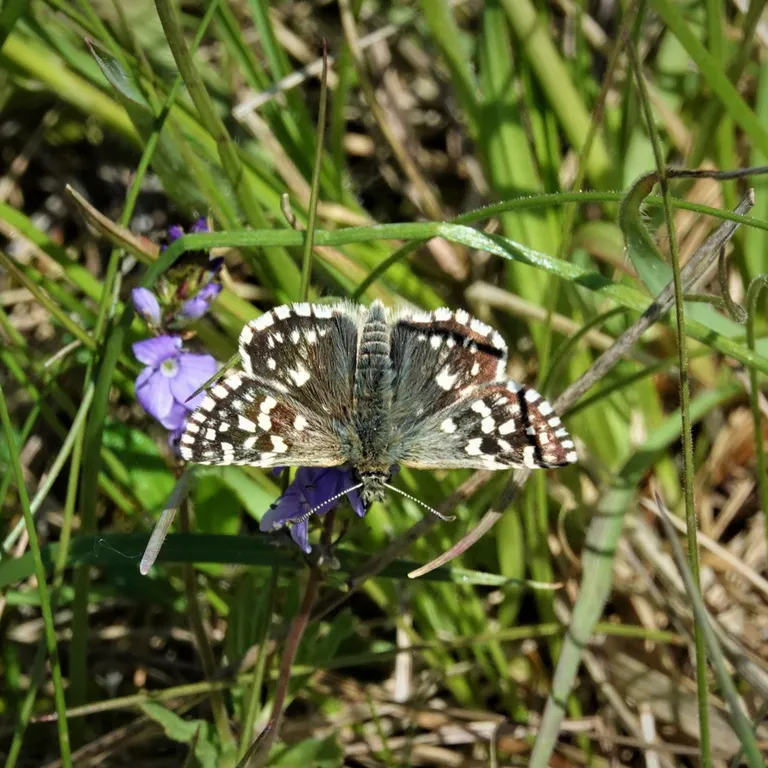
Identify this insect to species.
Pyrgus malvae
